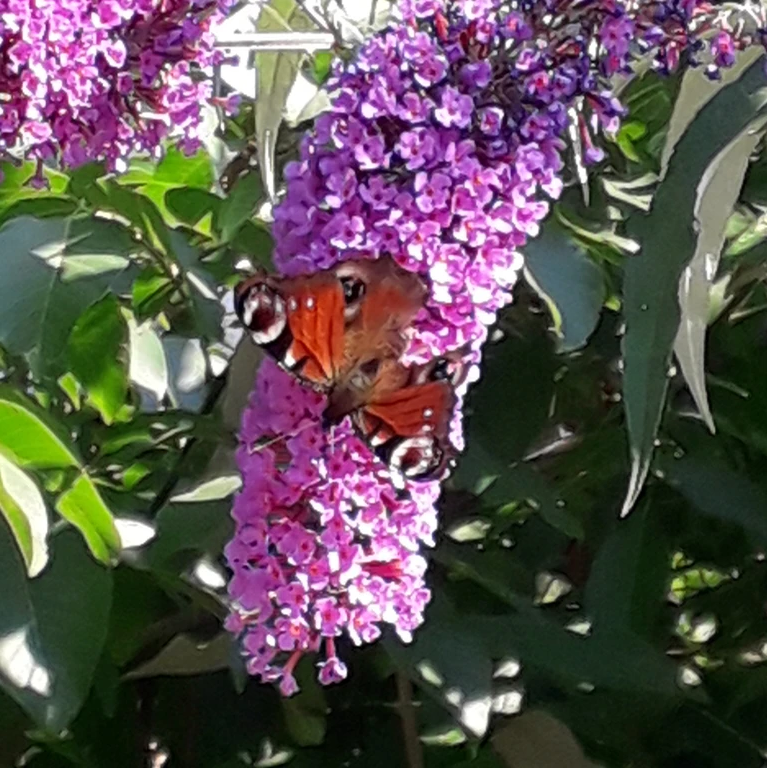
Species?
Aglais io
